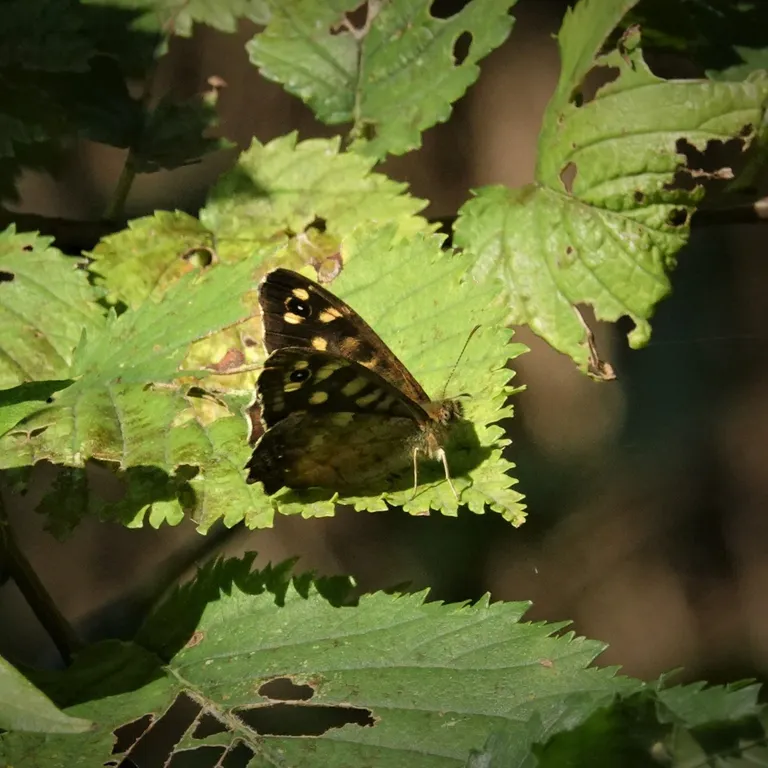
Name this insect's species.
Pararge aegeria
